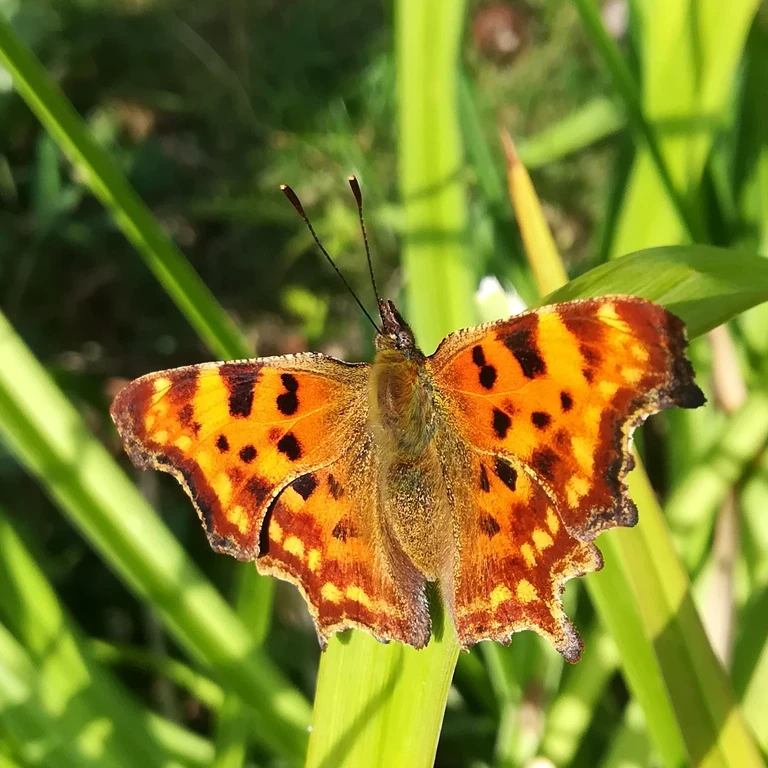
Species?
Polygonia c-album
